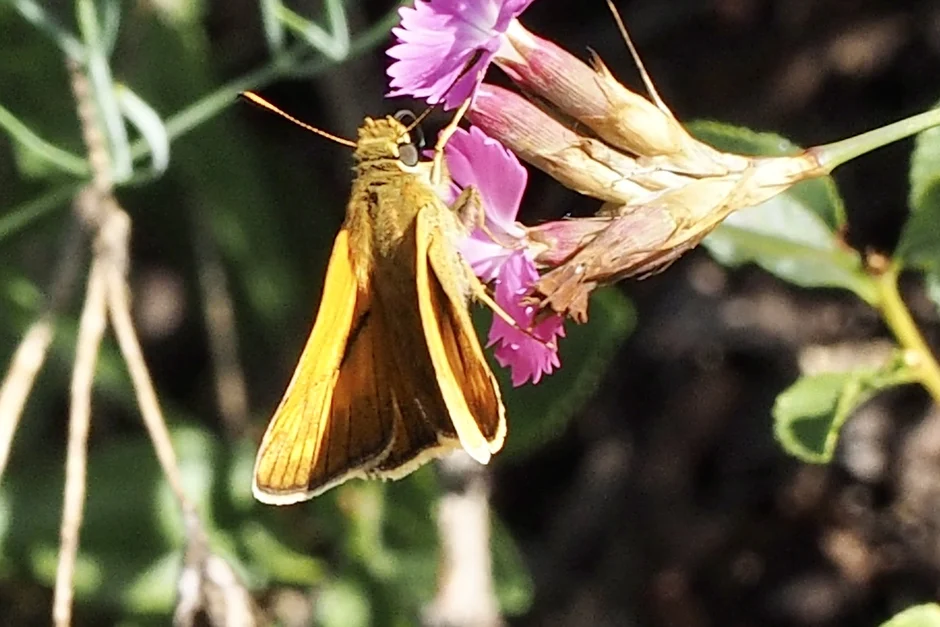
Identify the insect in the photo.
Ochlodes sylvanus (also Ochlodes venata)
